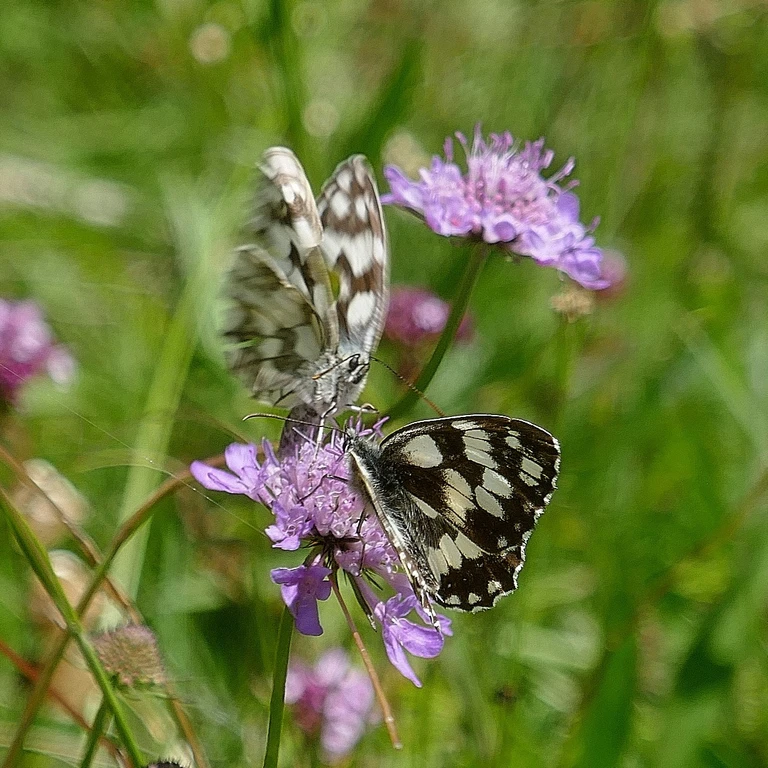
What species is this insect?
Melanargia galathea
